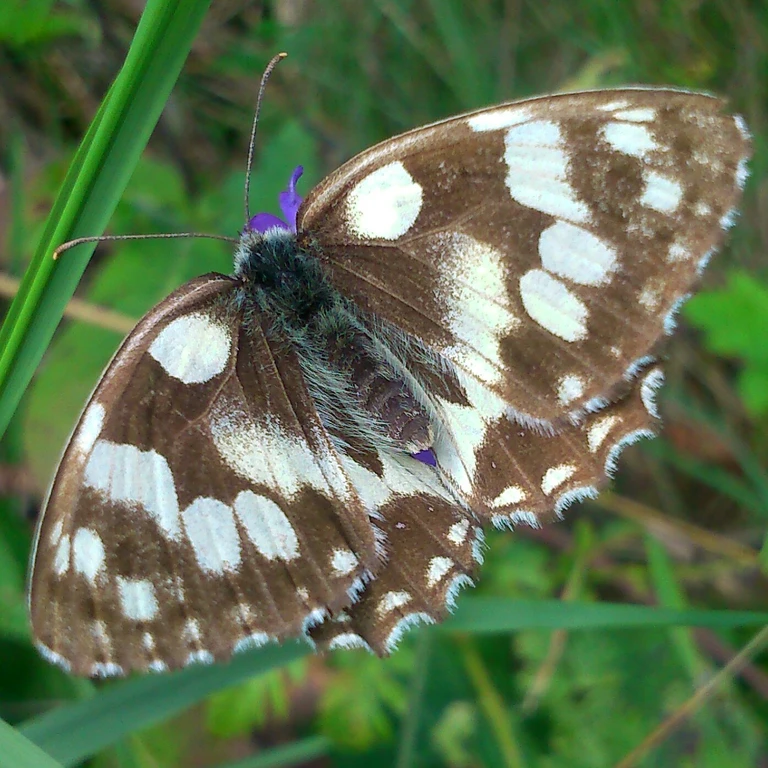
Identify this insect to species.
Melanargia galathea
